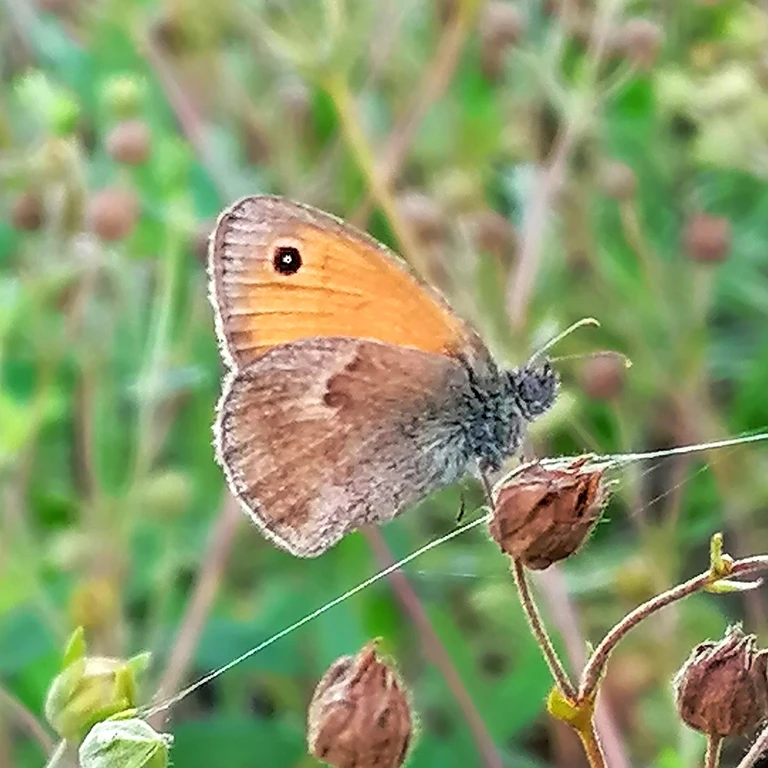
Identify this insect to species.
Coenonympha pamphilus
